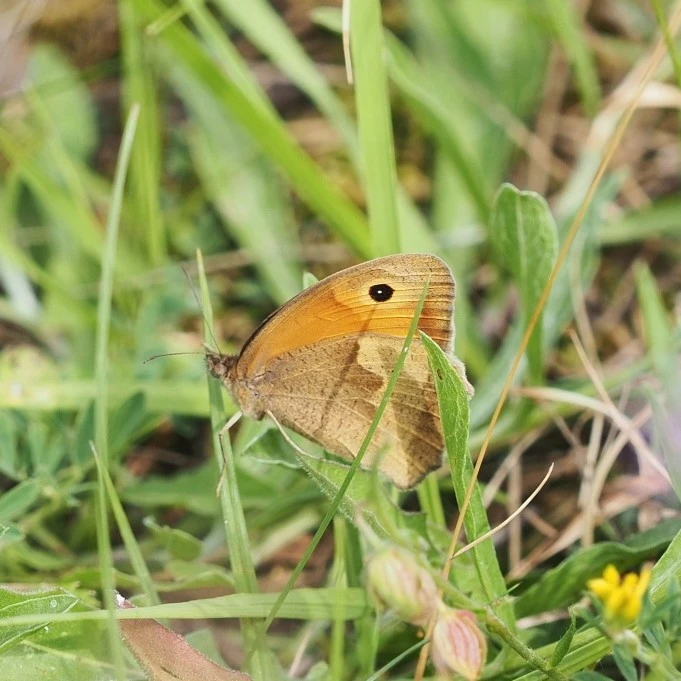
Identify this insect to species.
Maniola jurtina
